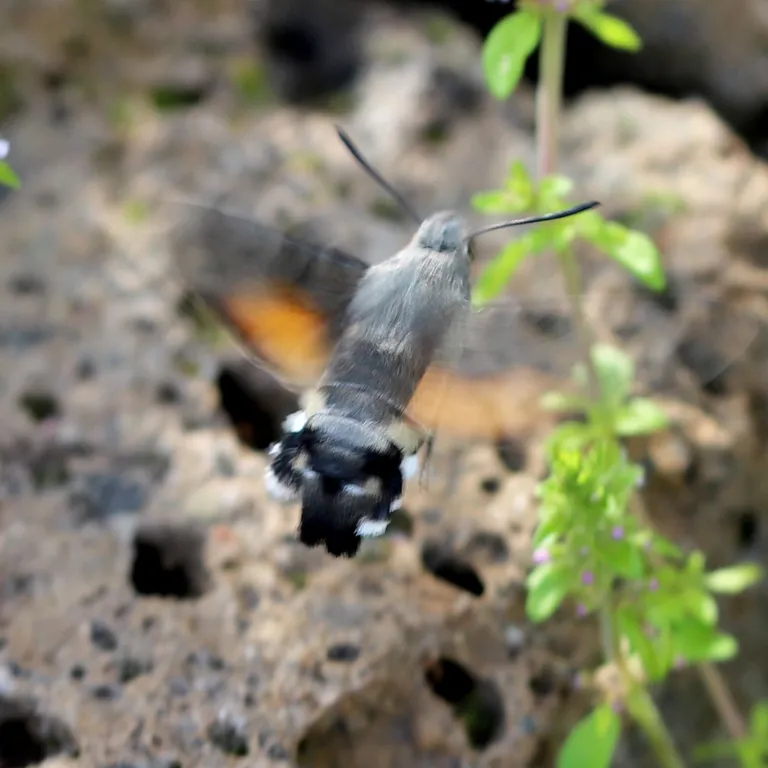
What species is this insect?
Macroglossum stellatarum
